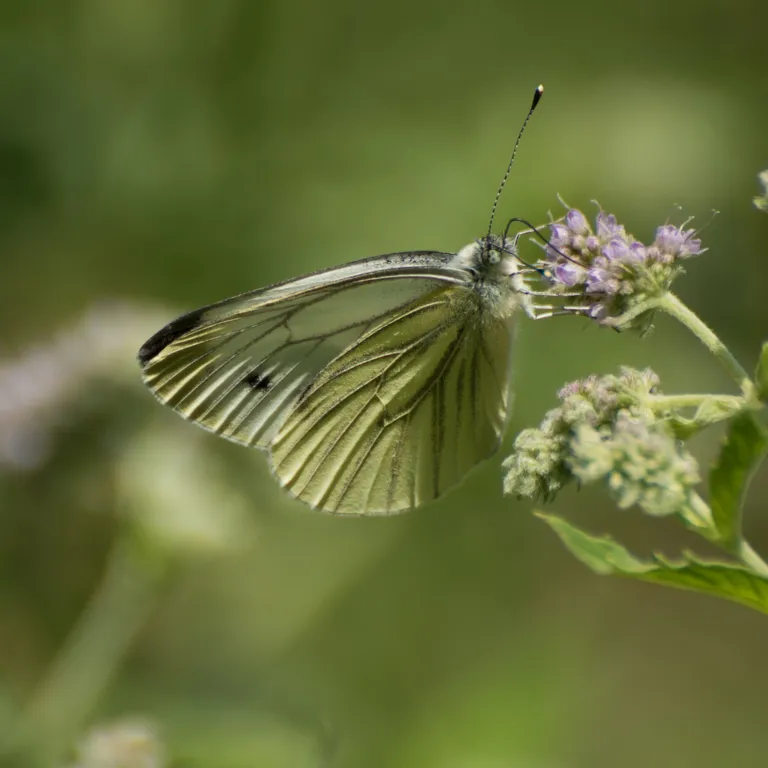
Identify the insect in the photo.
Pieris napi
